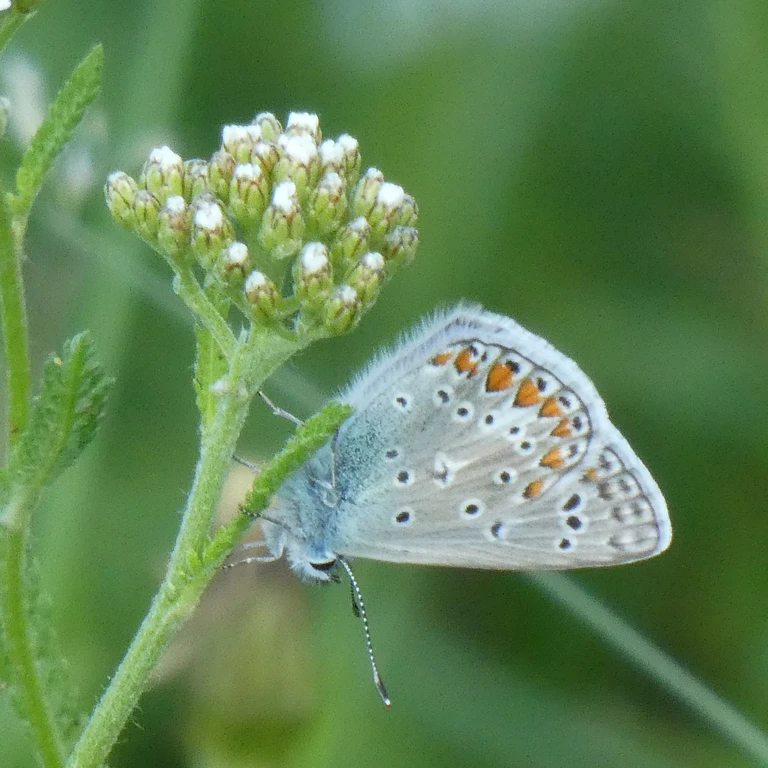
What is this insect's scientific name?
Polyommatus icarus
